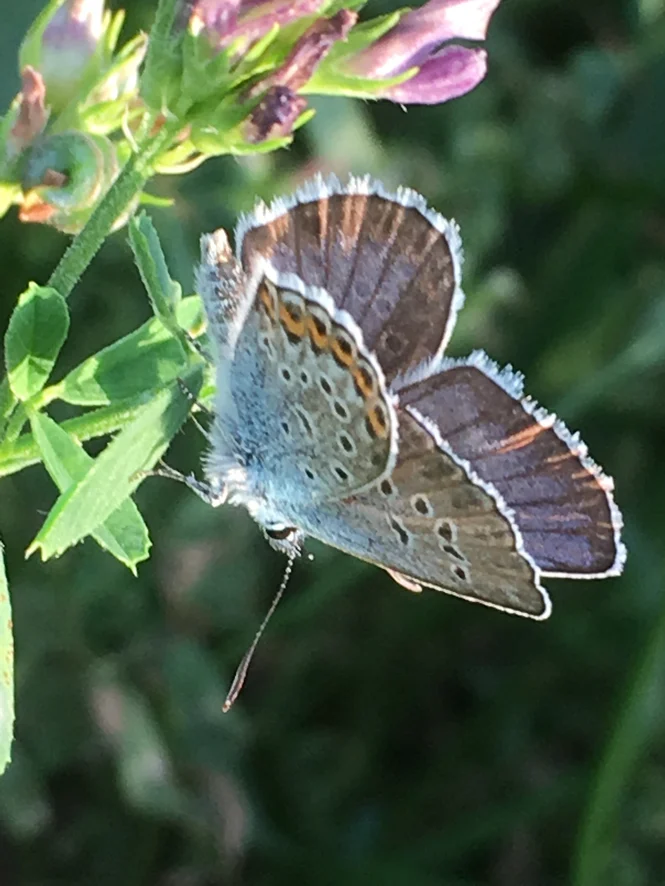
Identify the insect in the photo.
Plebejus argus
